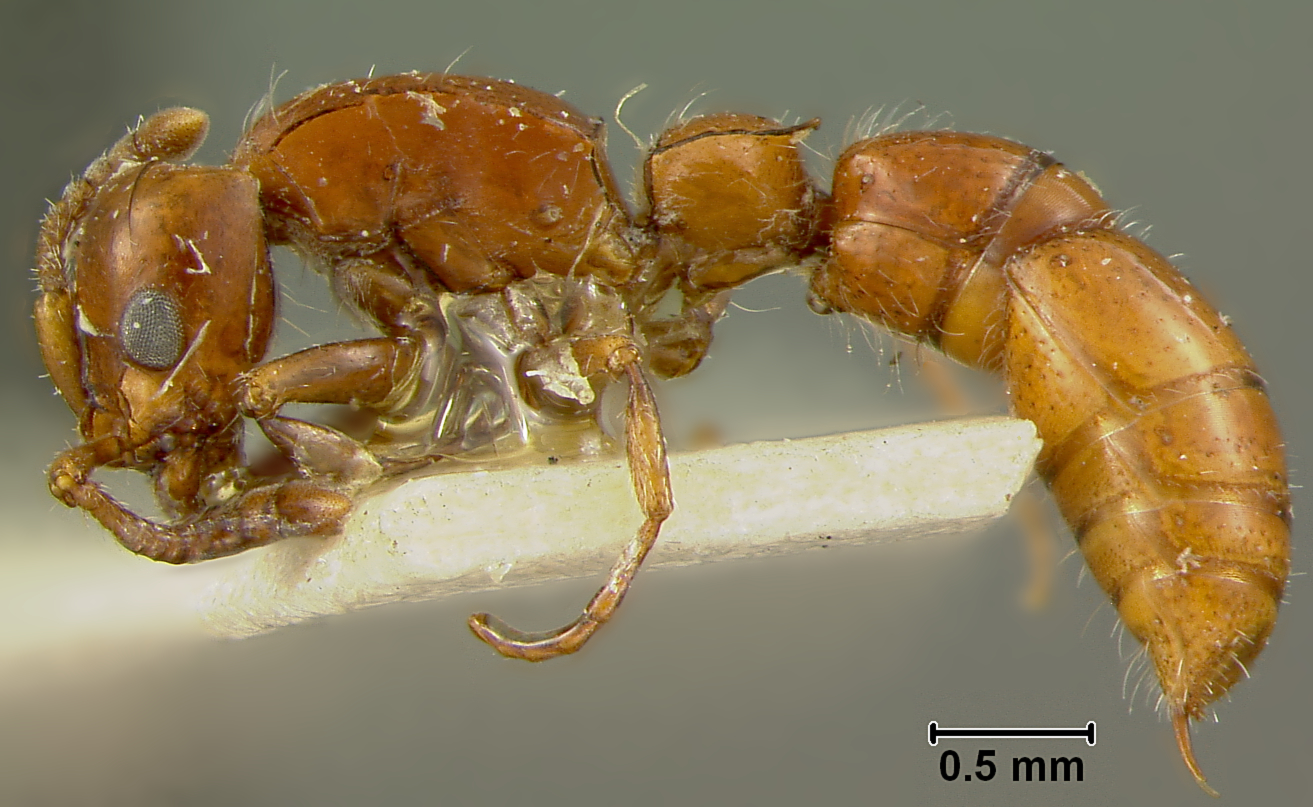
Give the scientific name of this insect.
Phyracaces fervidus
